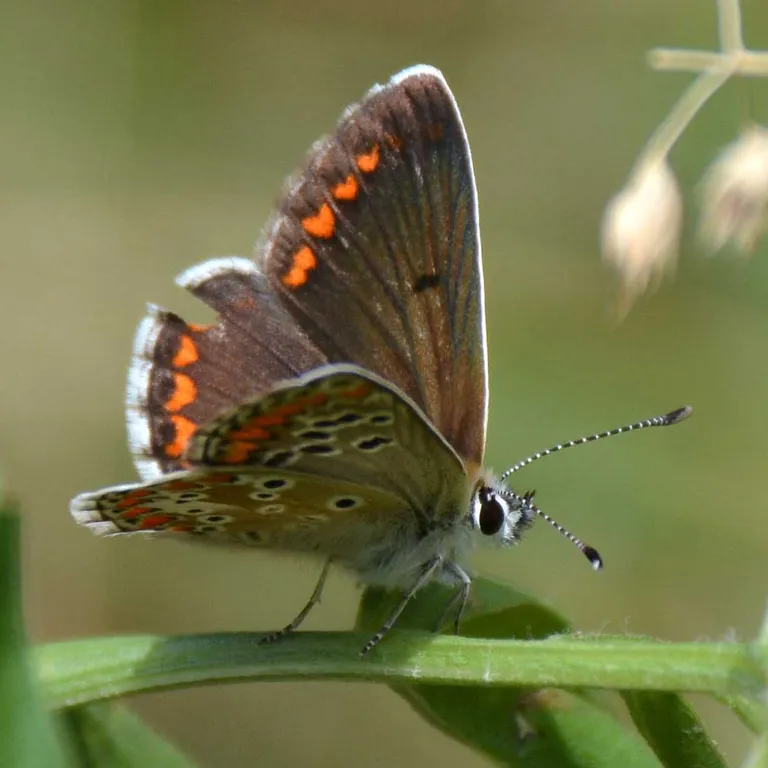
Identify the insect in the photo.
Aricia agestis/artaxerxes
